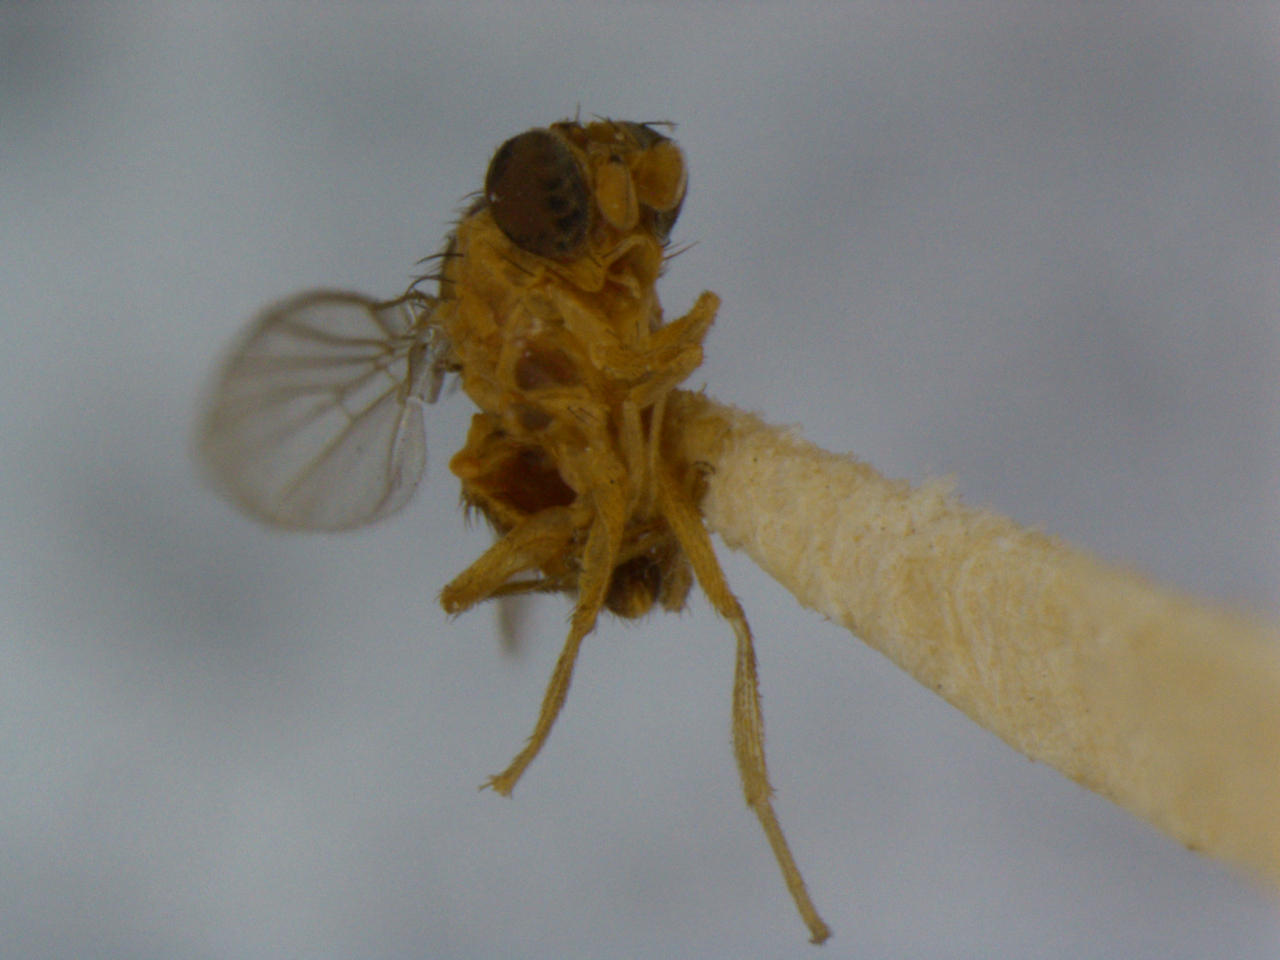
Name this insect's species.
Agromyza commelinae
